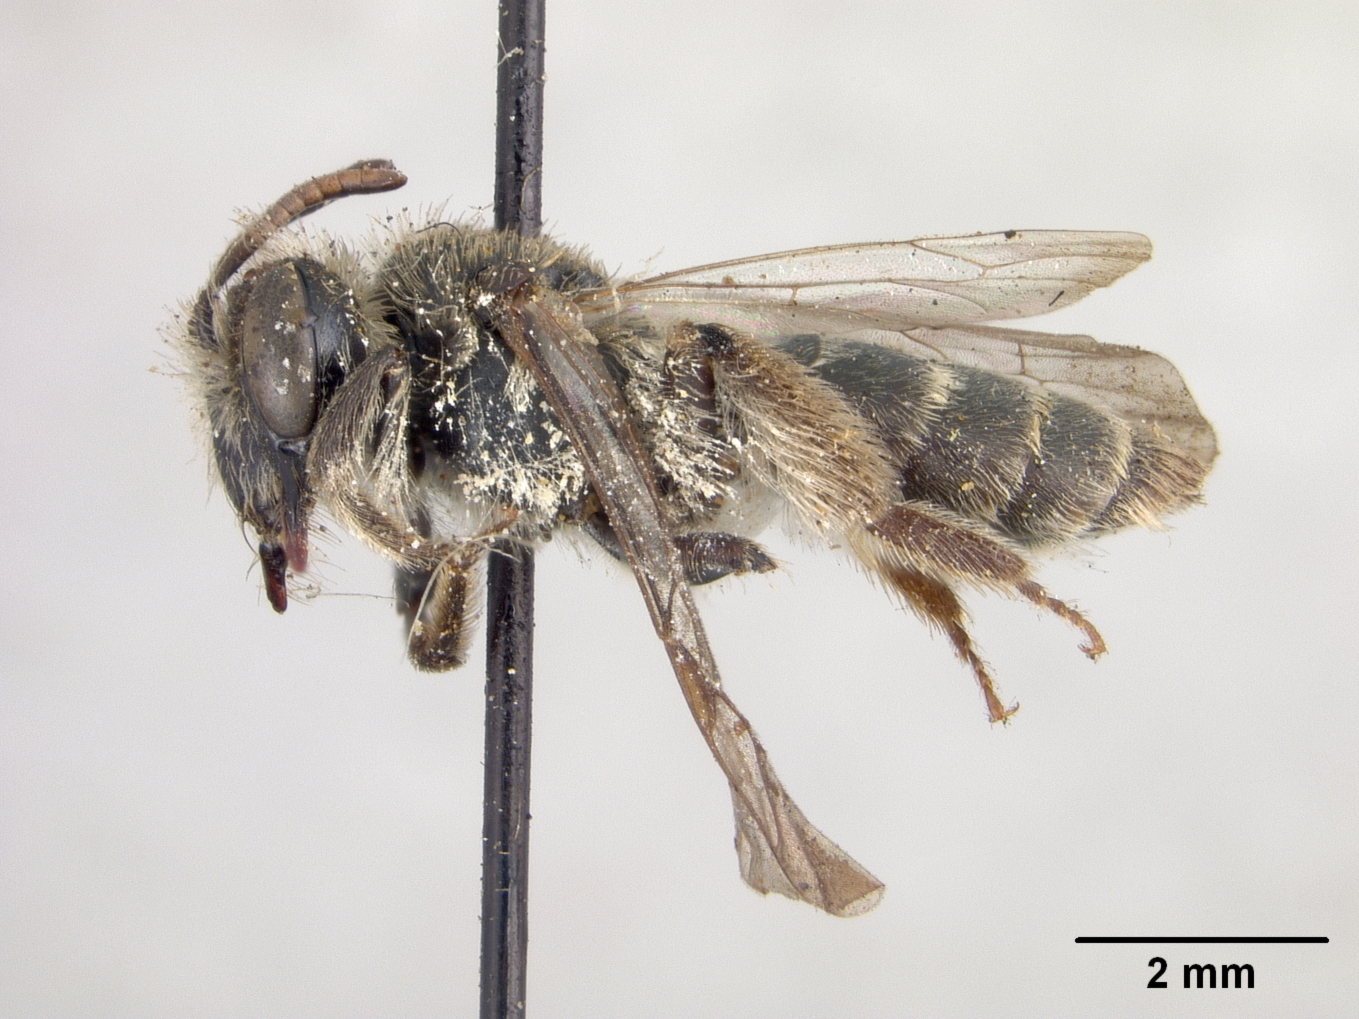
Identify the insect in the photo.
Andrena haroldi
